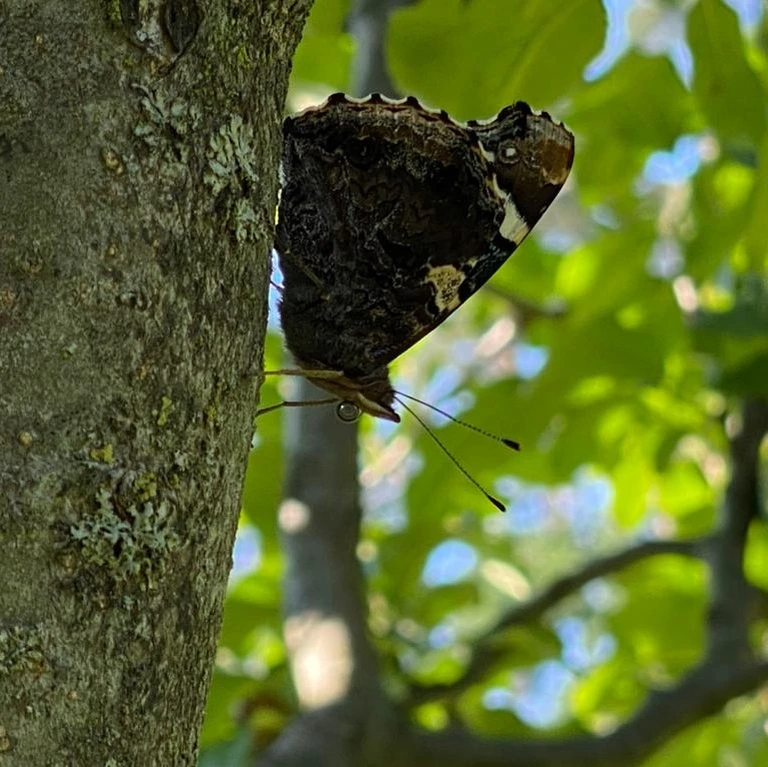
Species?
Vanessa atalanta
